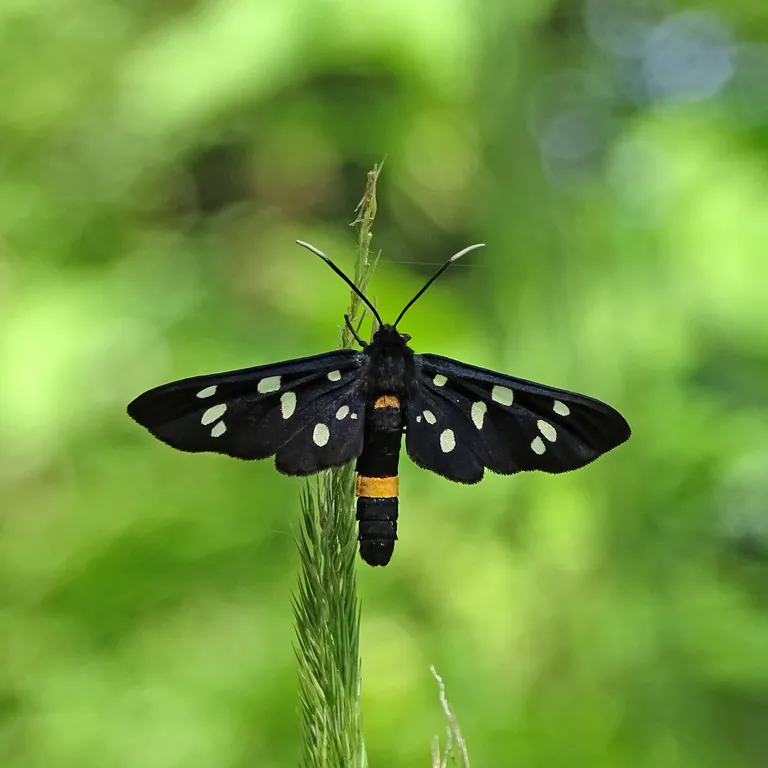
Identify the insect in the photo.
Amata phegea
